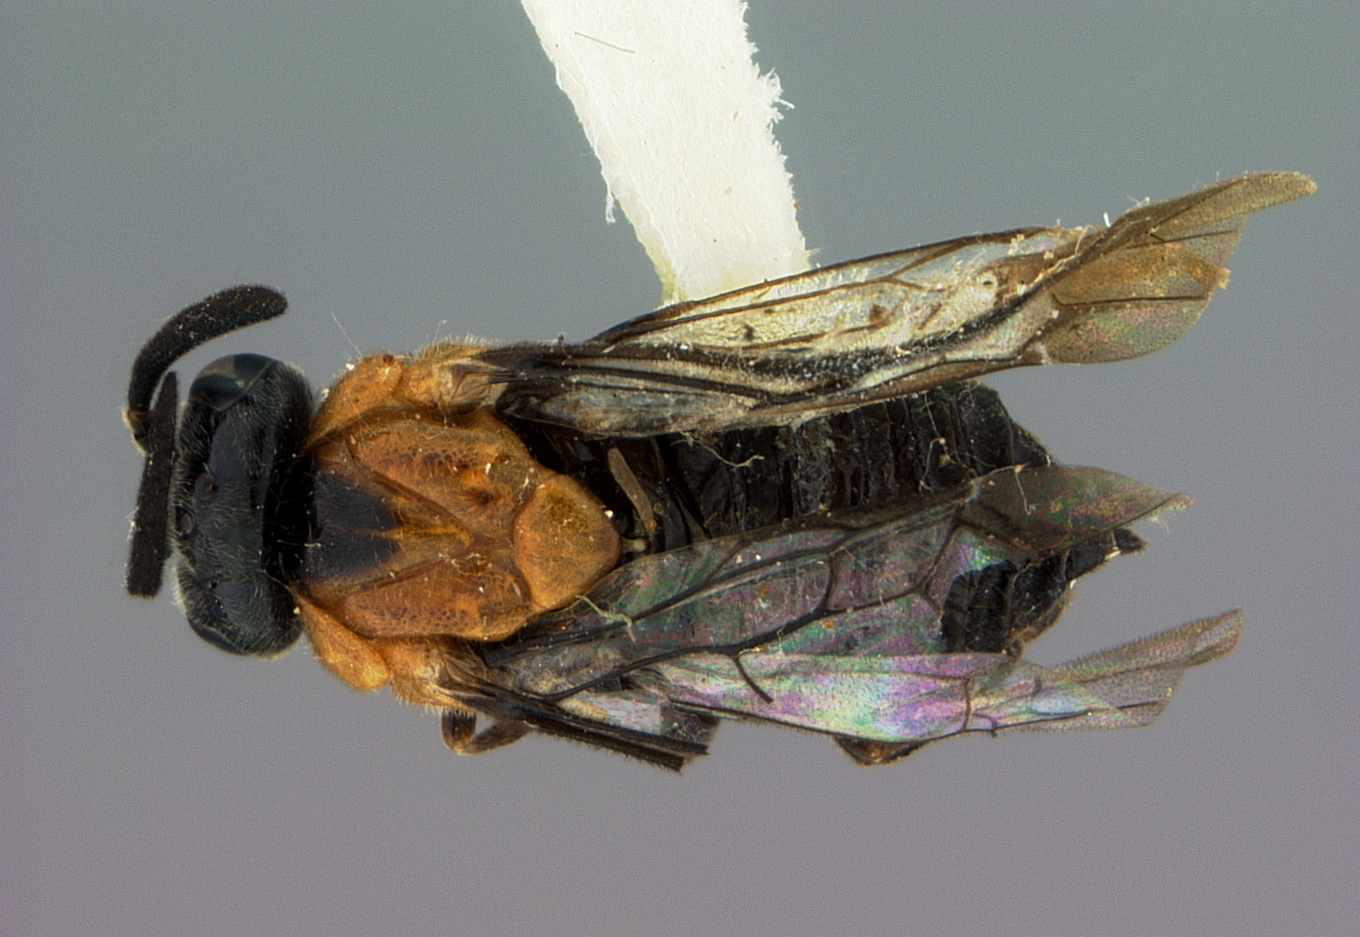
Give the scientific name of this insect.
Sphacophilus darus
